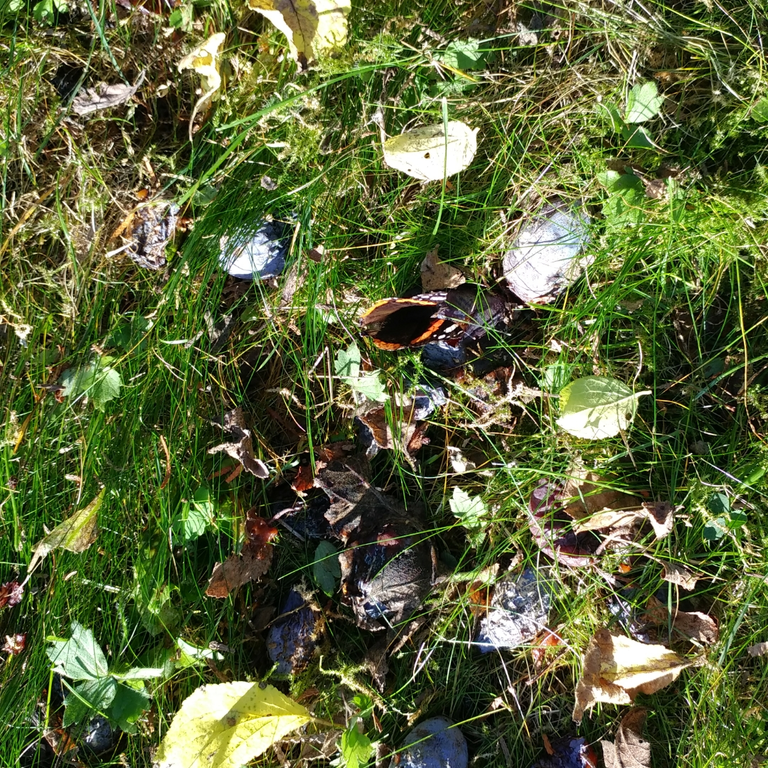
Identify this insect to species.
Vanessa atalanta
